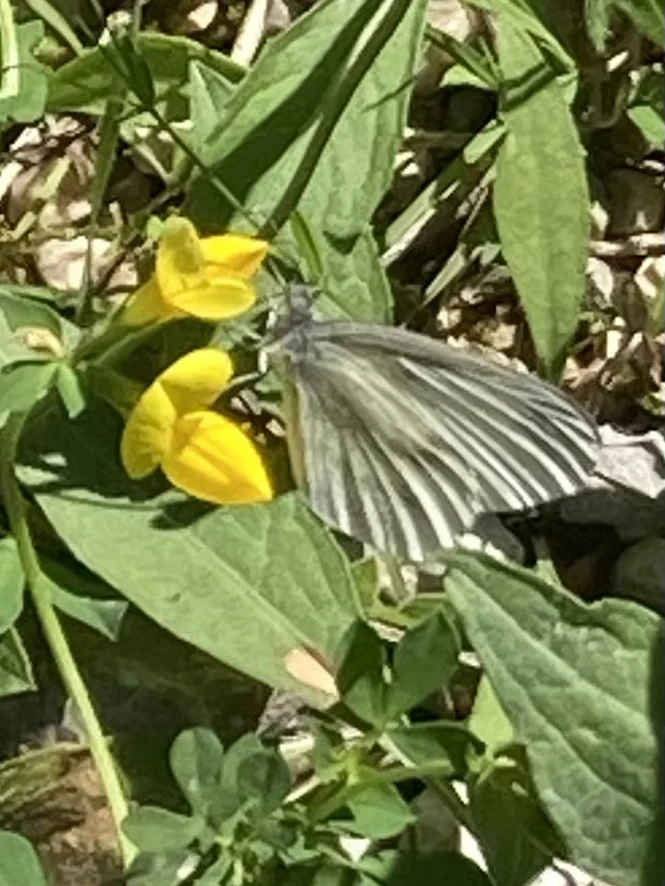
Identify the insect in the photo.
Leptidea sinapis/juvernica
